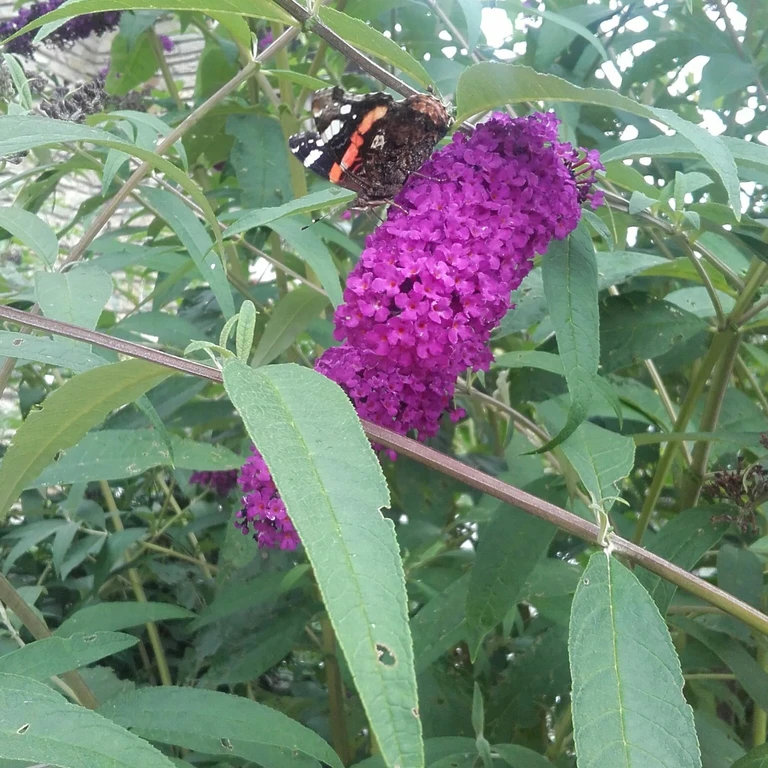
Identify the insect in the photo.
Vanessa atalanta
